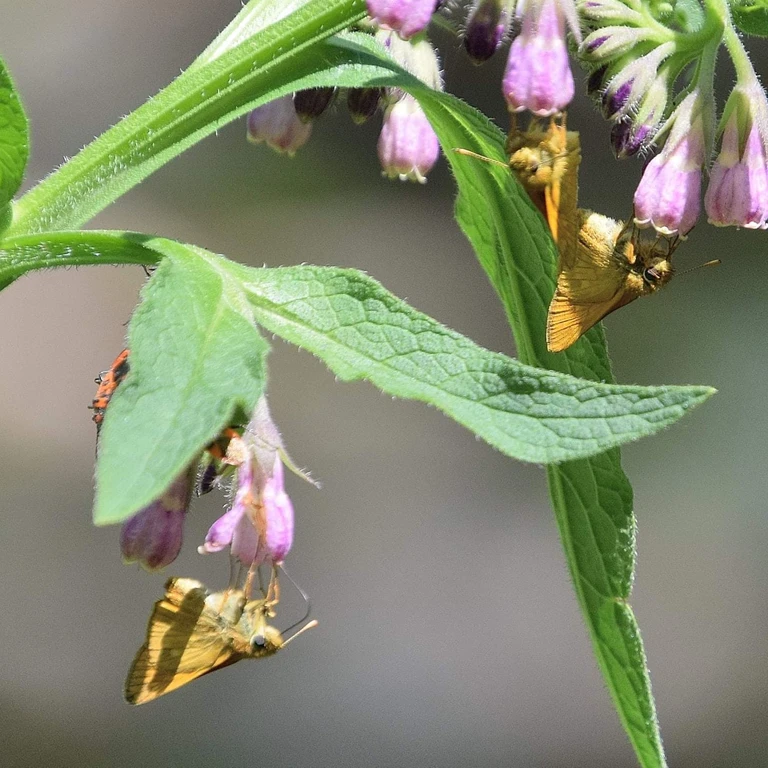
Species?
Ochlodes sylvanus (also Ochlodes venata)
